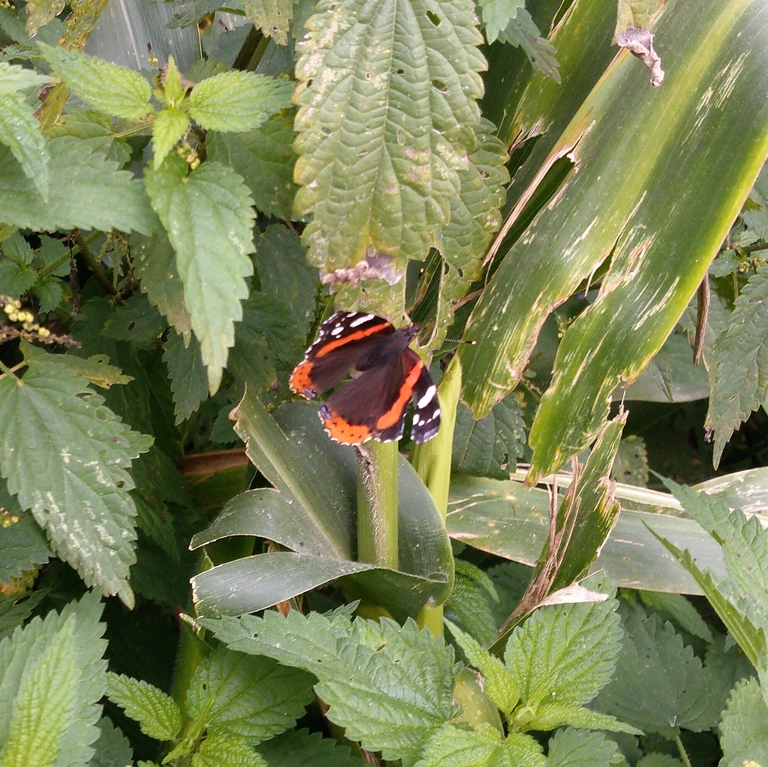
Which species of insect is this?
Vanessa atalanta
